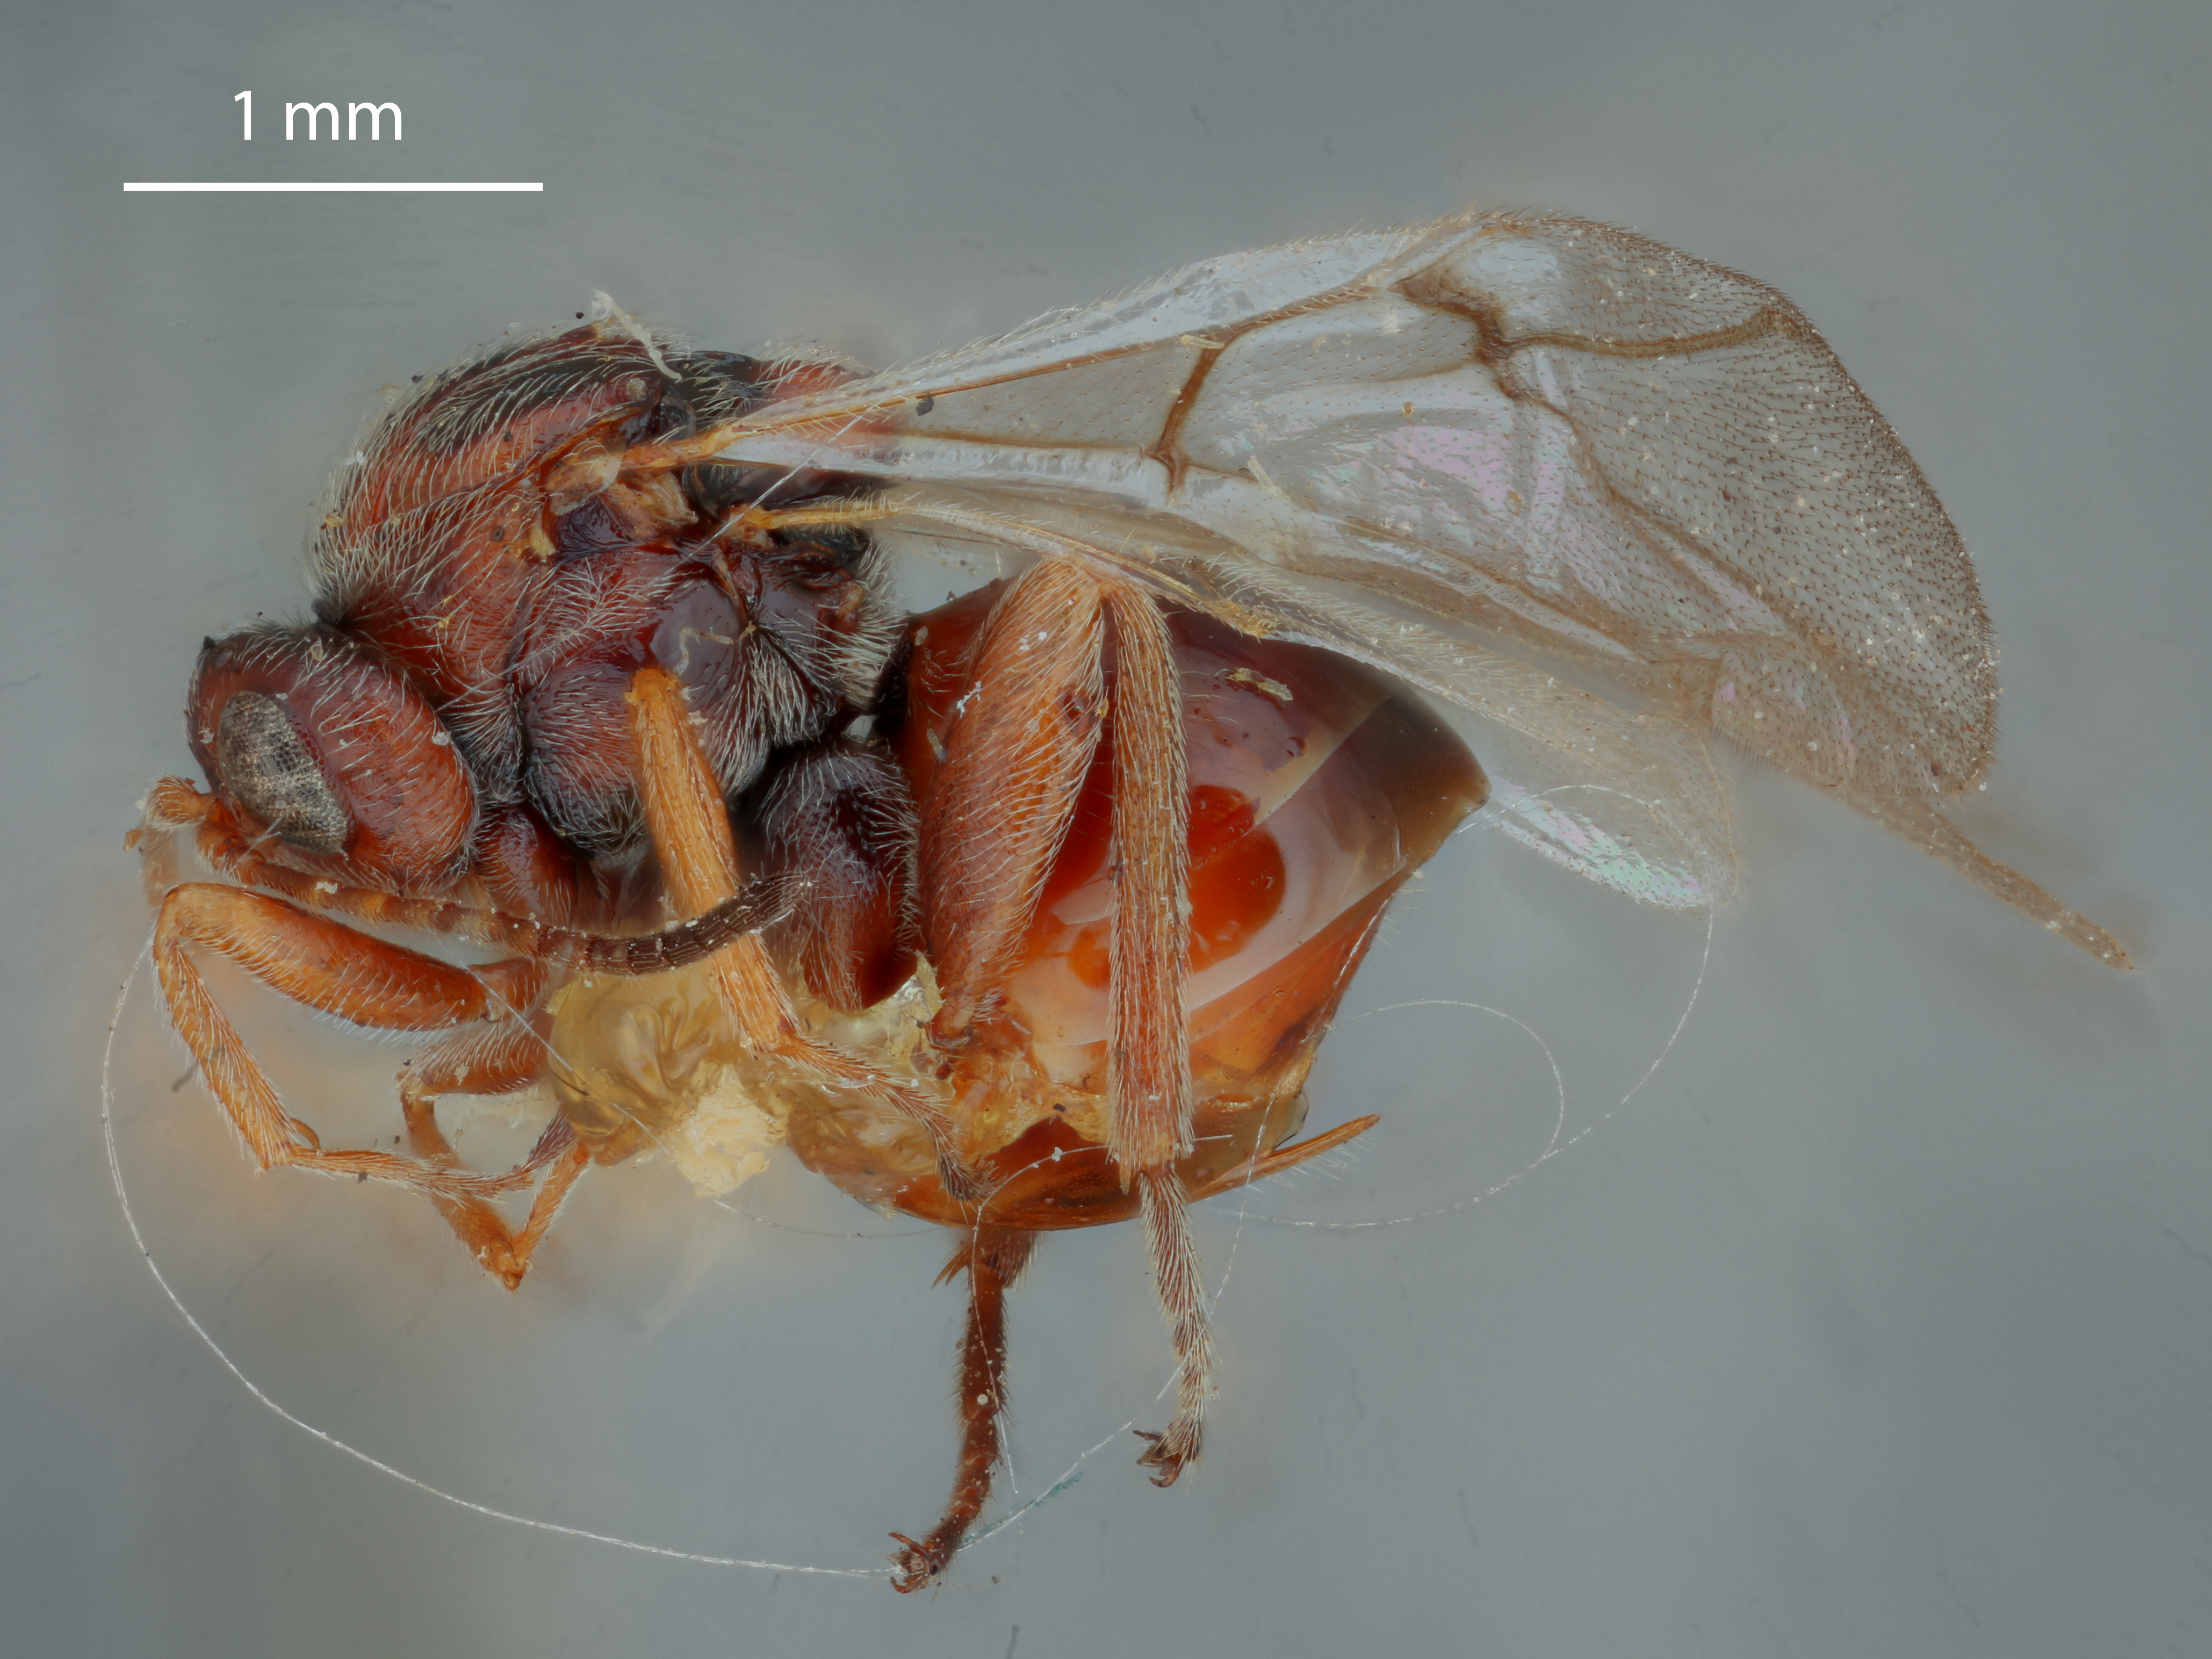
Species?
Andricus pisiformis
